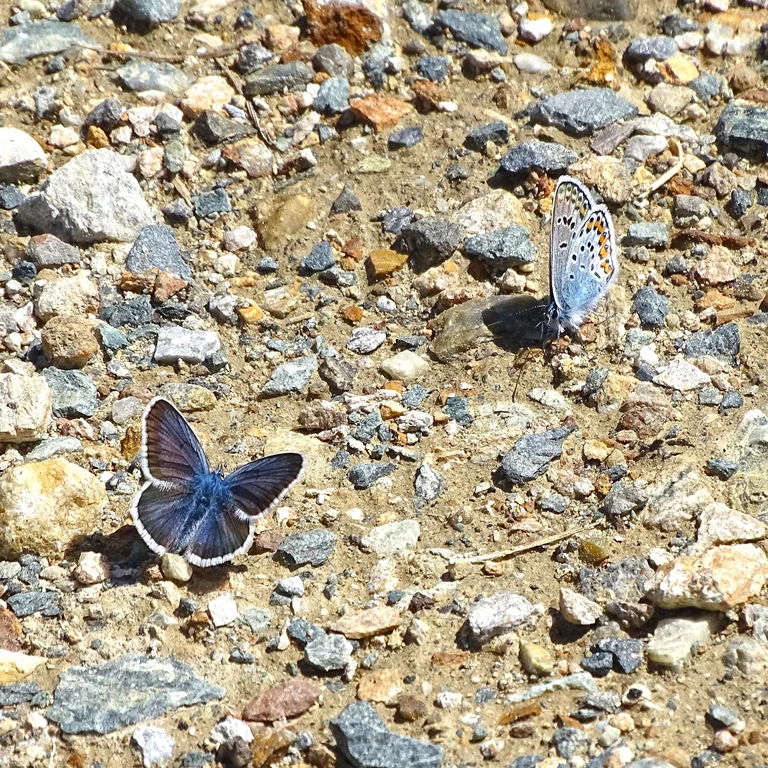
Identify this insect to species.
Plebejus argus
